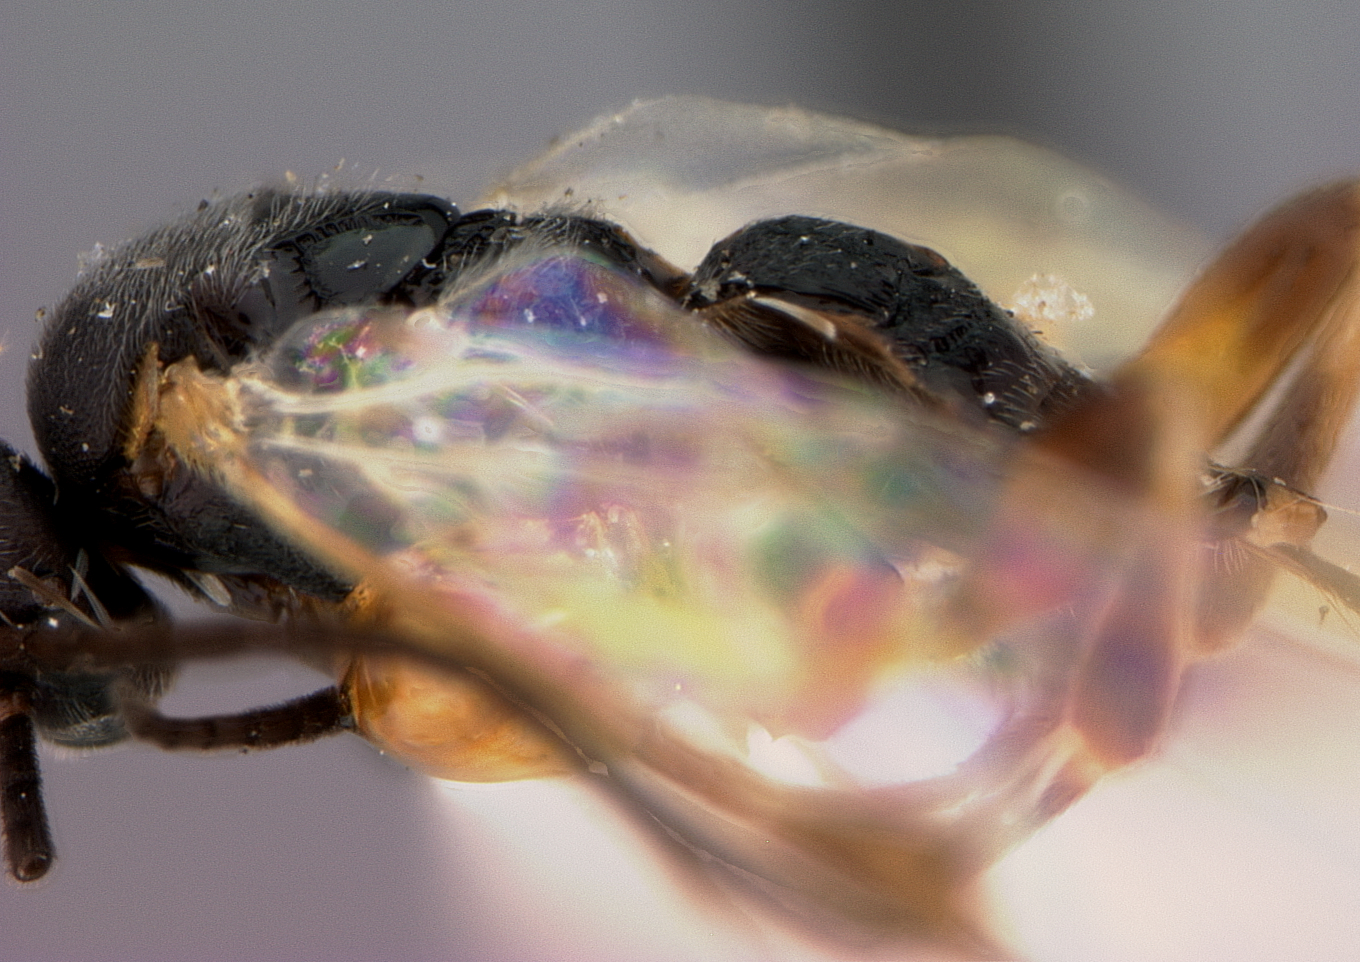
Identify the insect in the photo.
Apanteles acrobasidis
